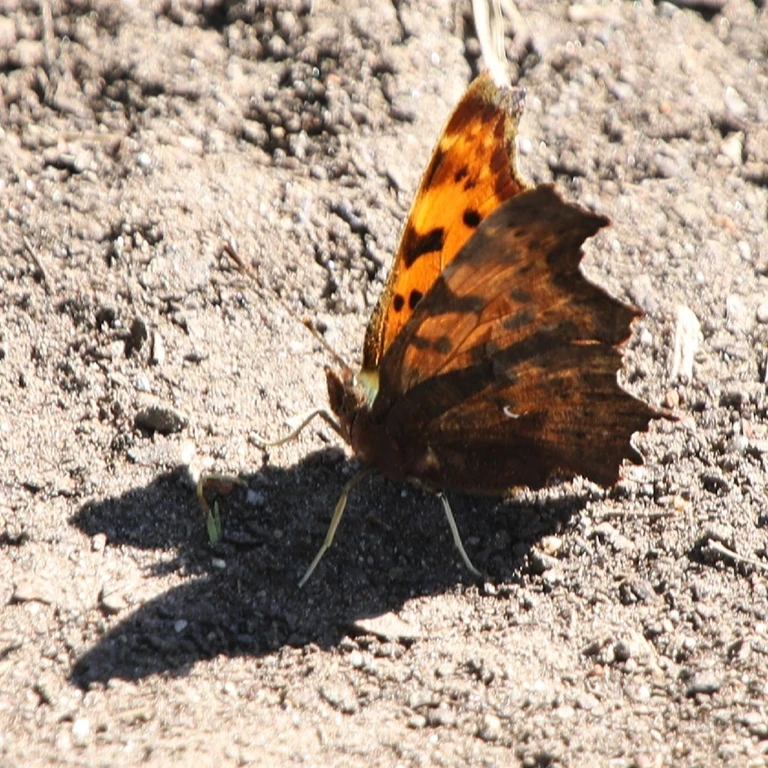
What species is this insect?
Polygonia c-album
